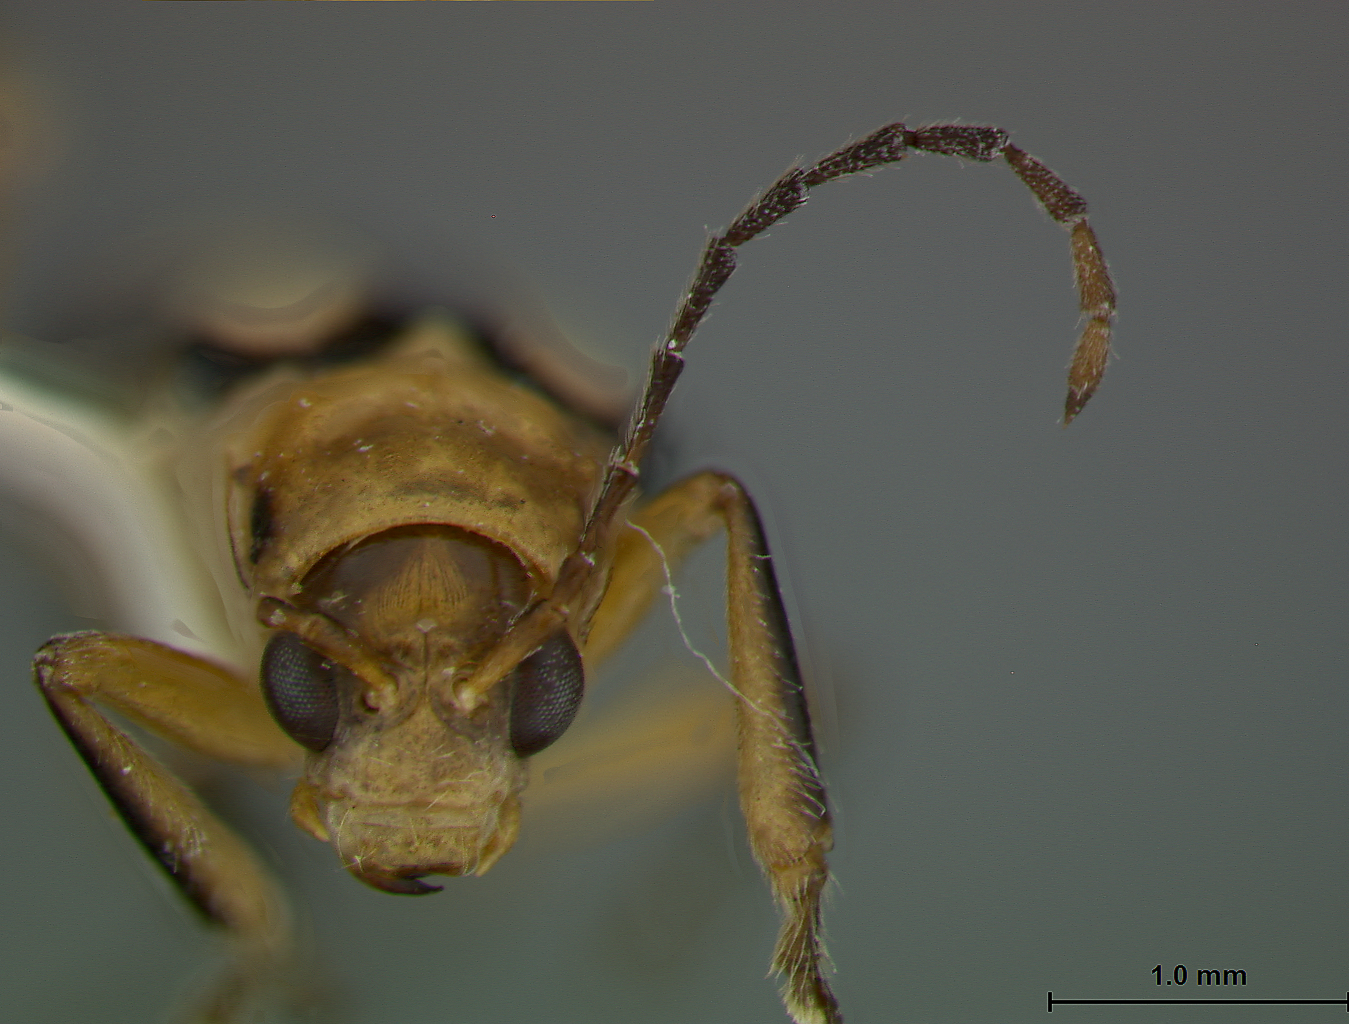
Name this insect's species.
Iceloceras parviplagiatum
